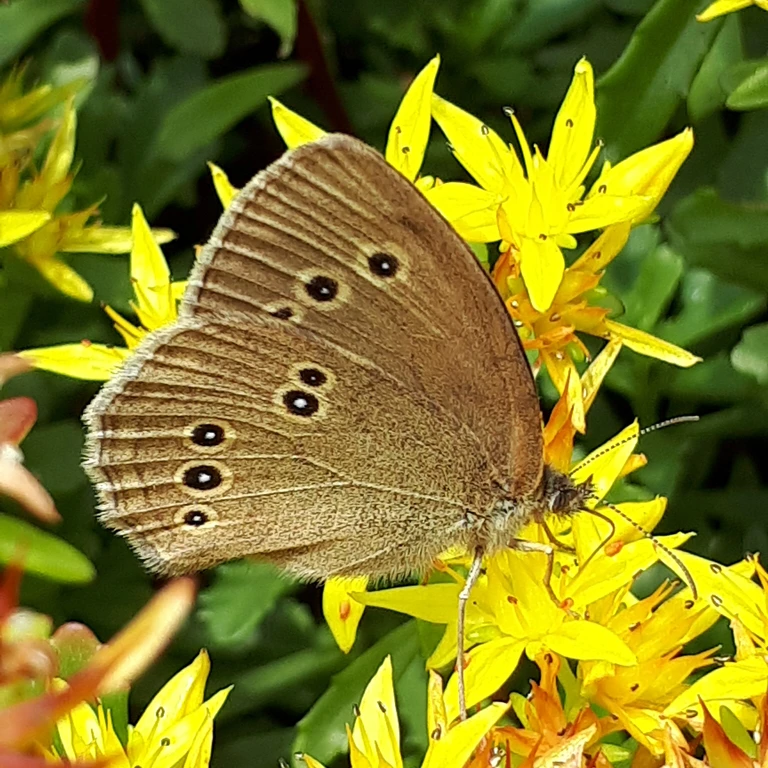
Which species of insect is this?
Aphantopus hyperantus
